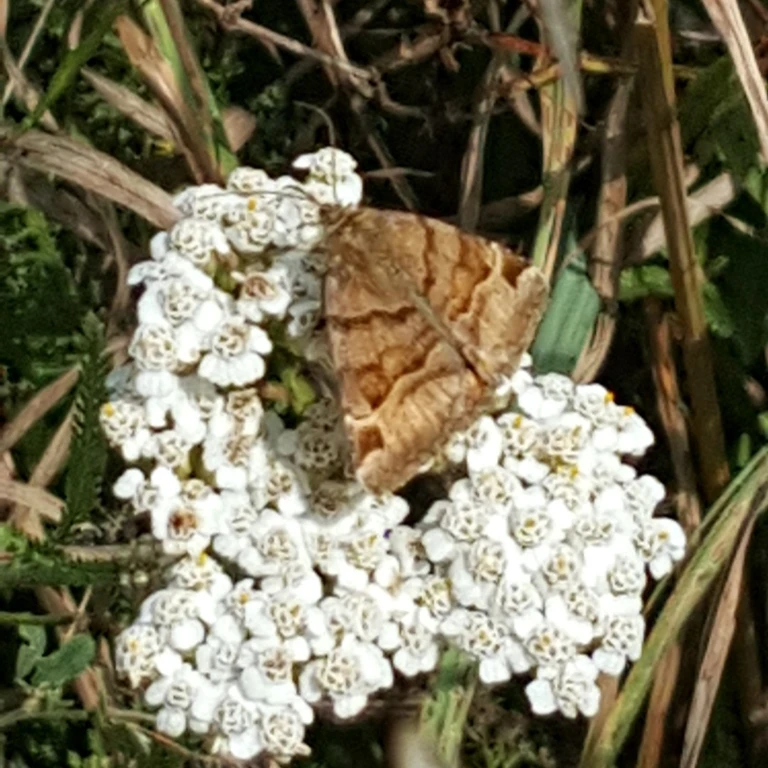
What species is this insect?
Euclidia glyphica
